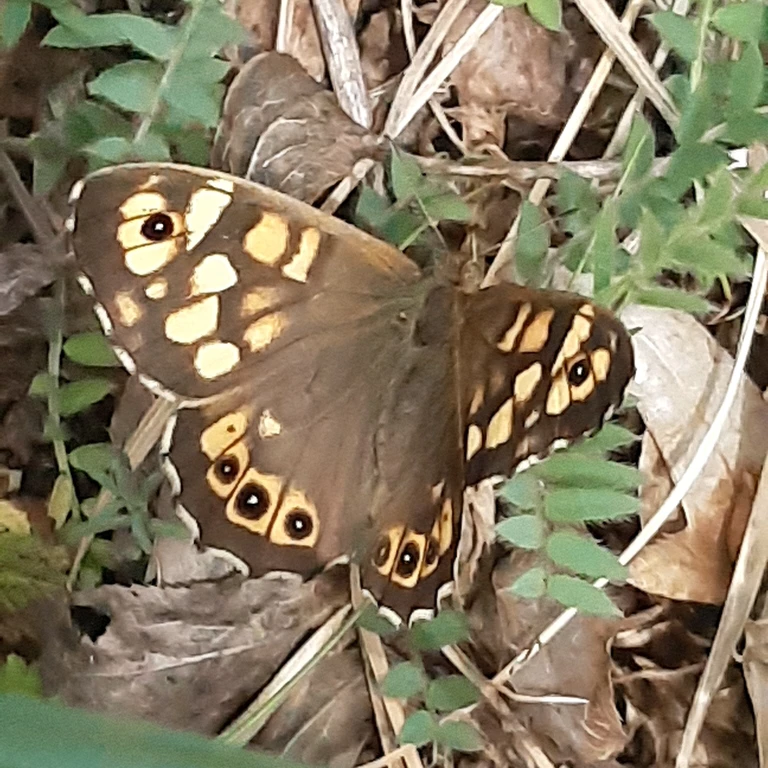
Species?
Pararge aegeria
